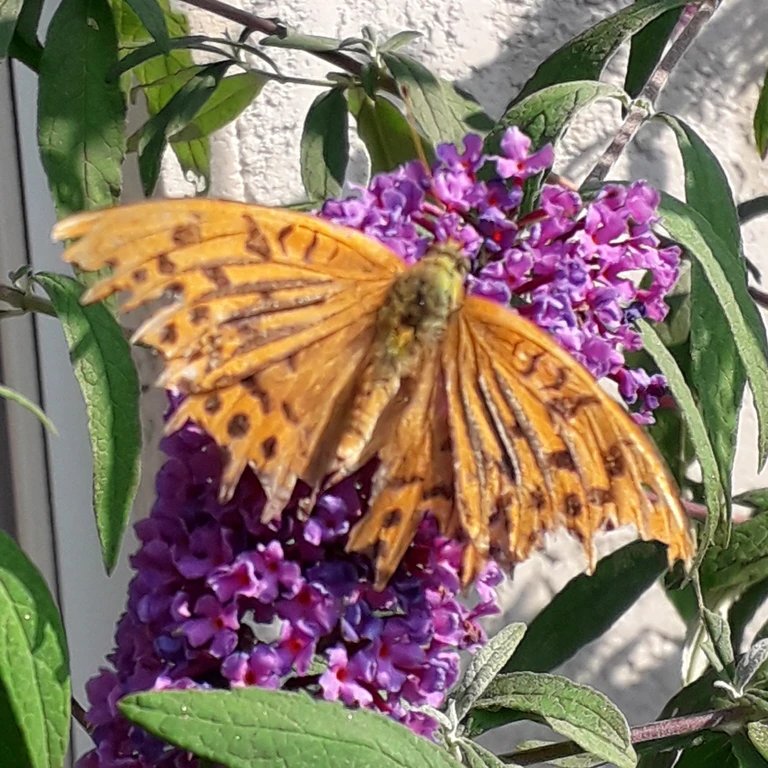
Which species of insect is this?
Argynnis paphia
